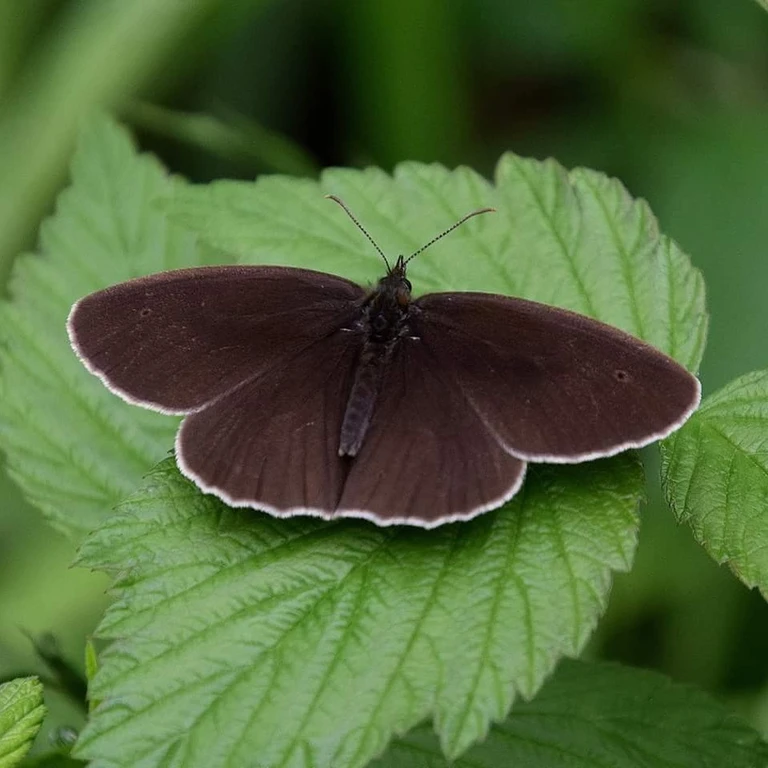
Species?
Aphantopus hyperantus
